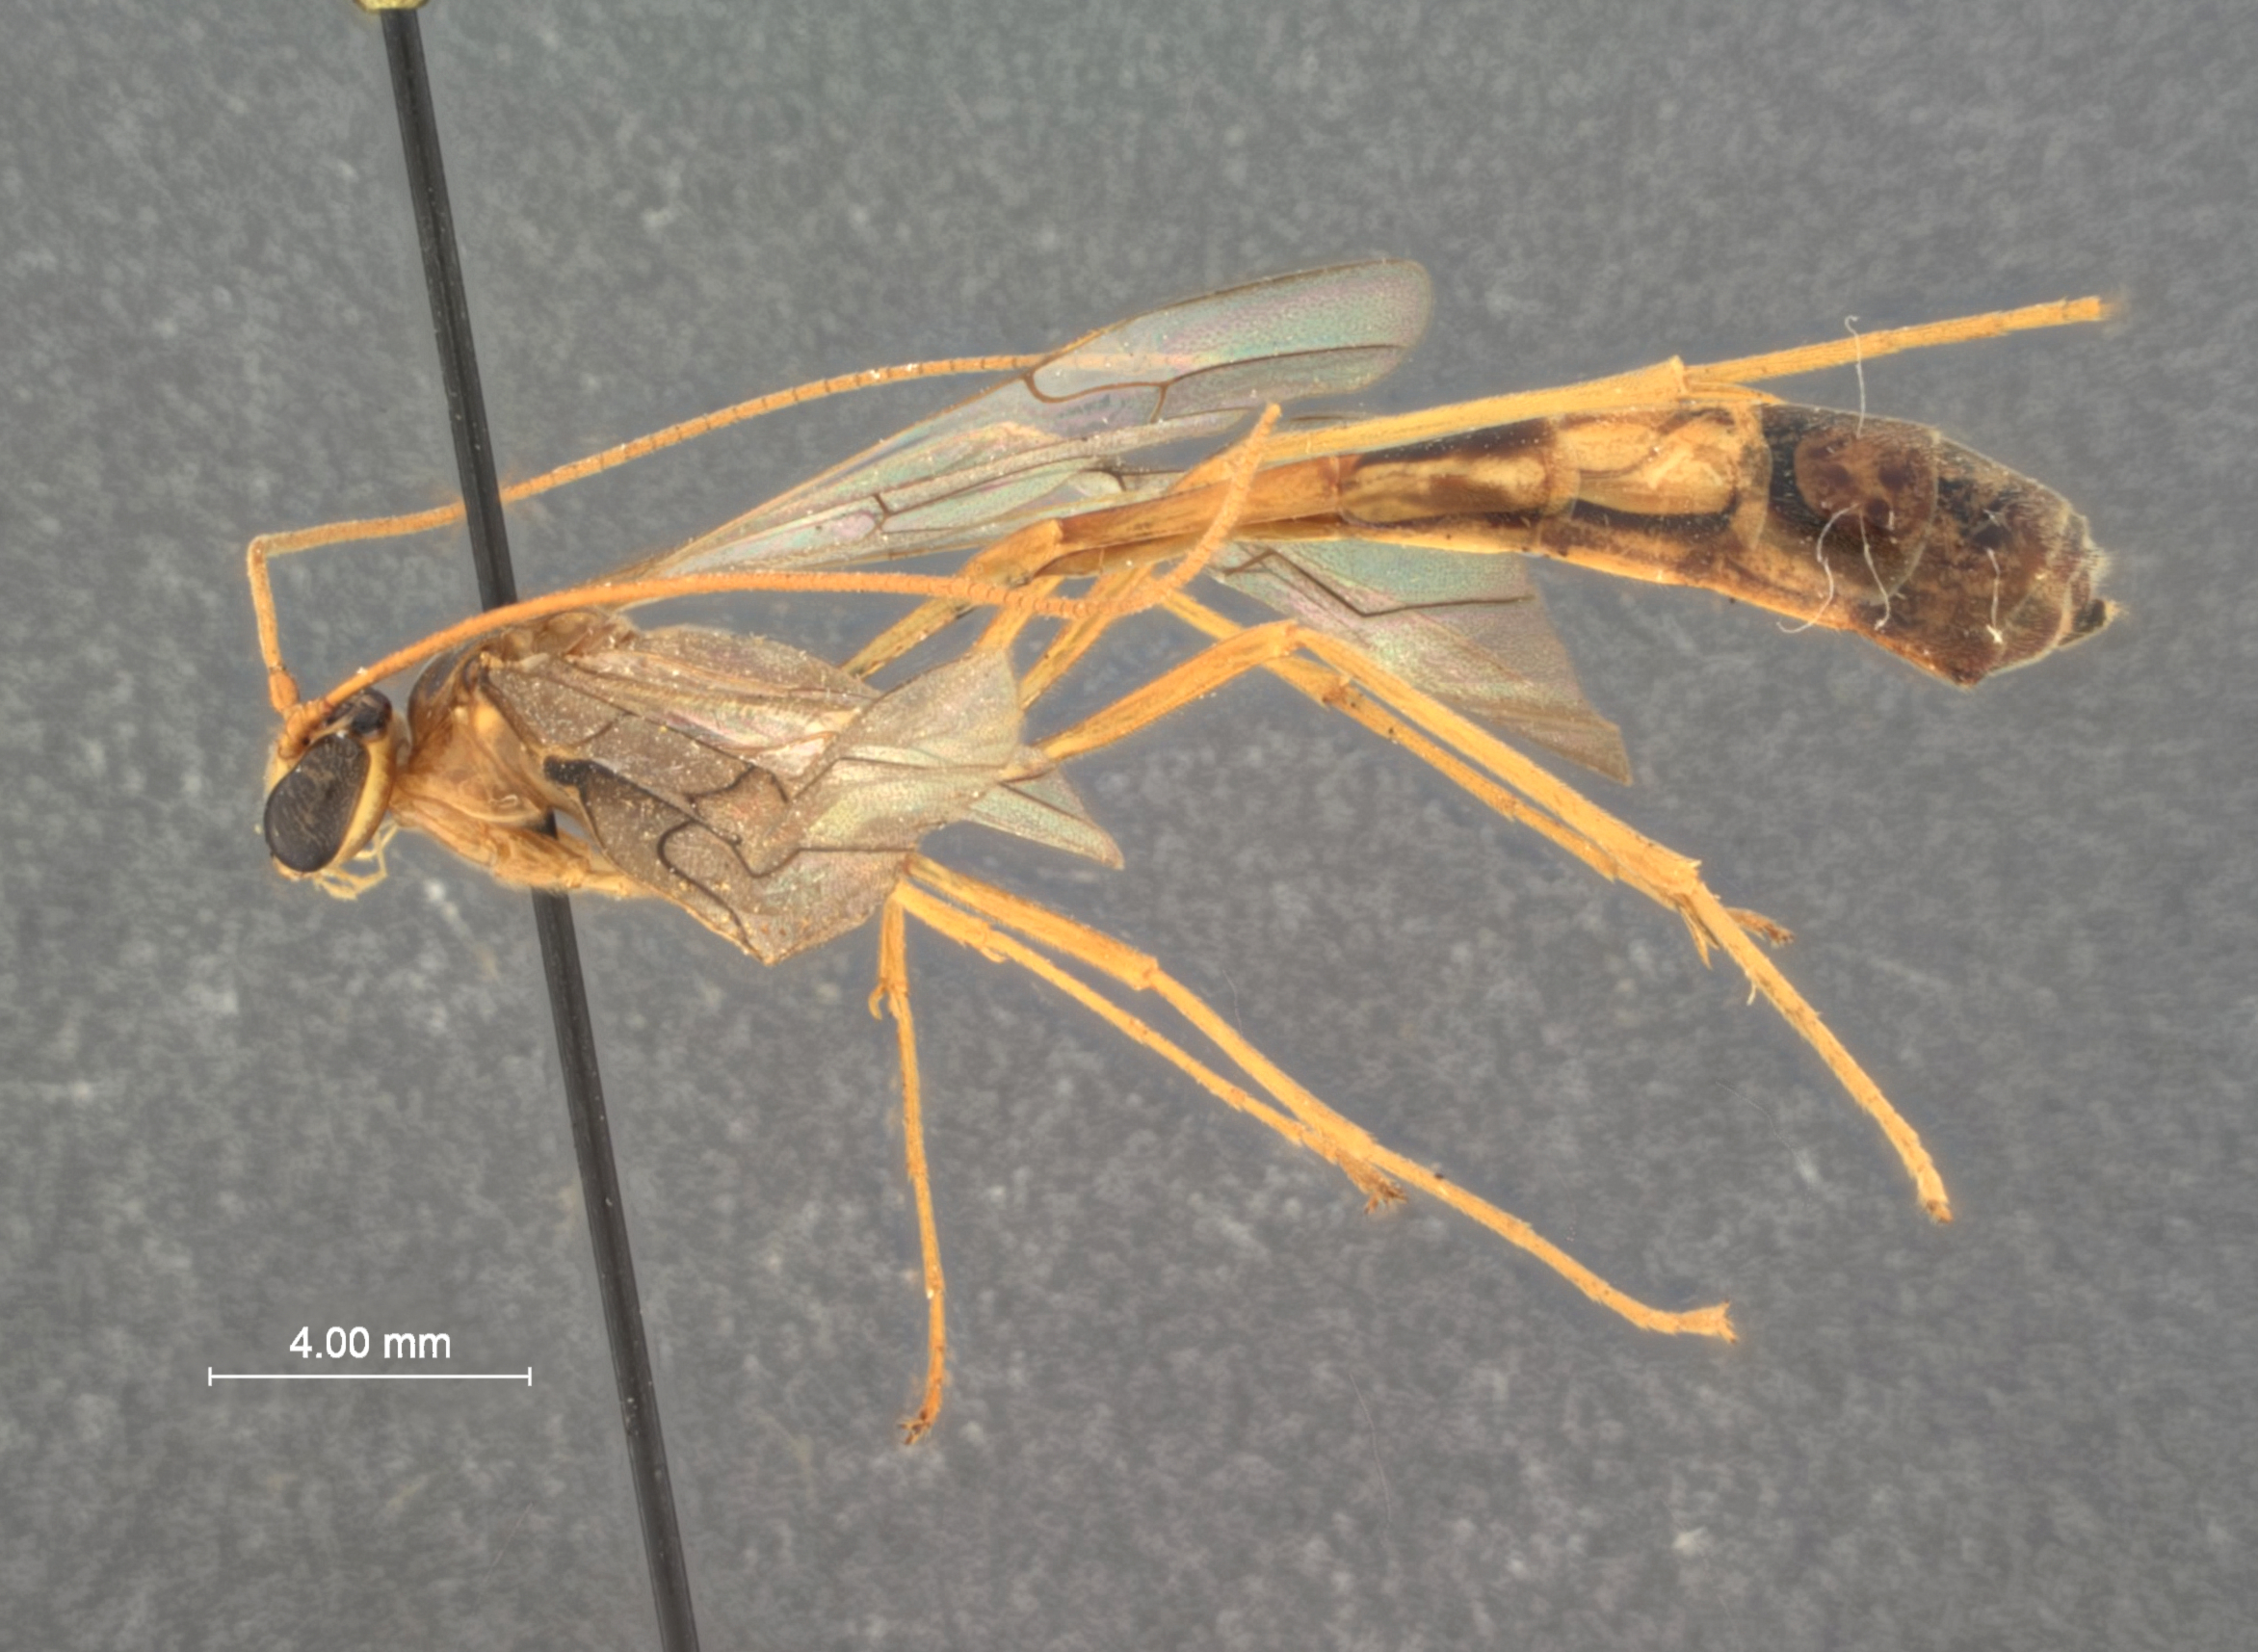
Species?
Leptophion samari
